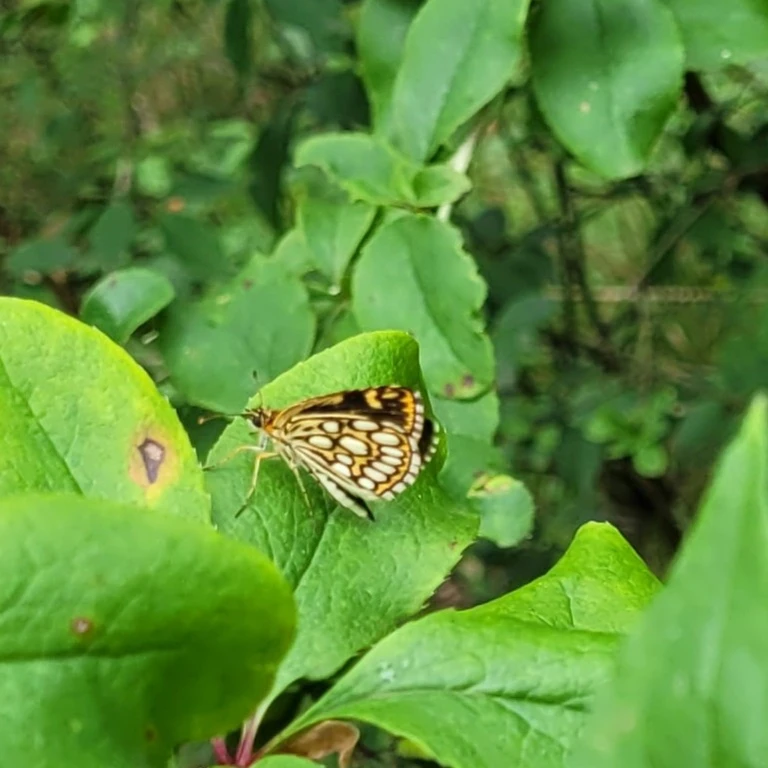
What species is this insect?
Heteropterus morpheus
